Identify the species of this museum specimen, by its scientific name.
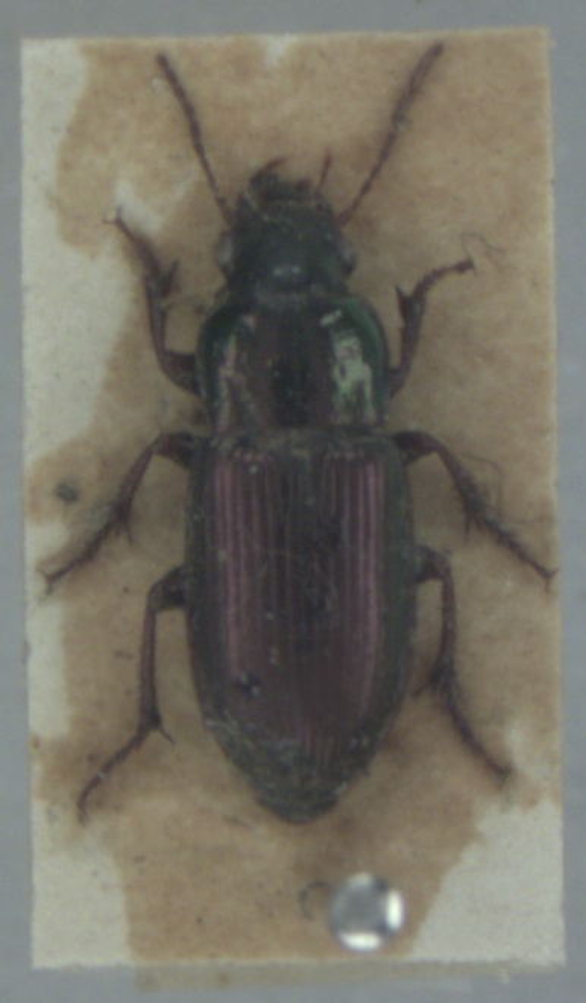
Harpalus affinis
